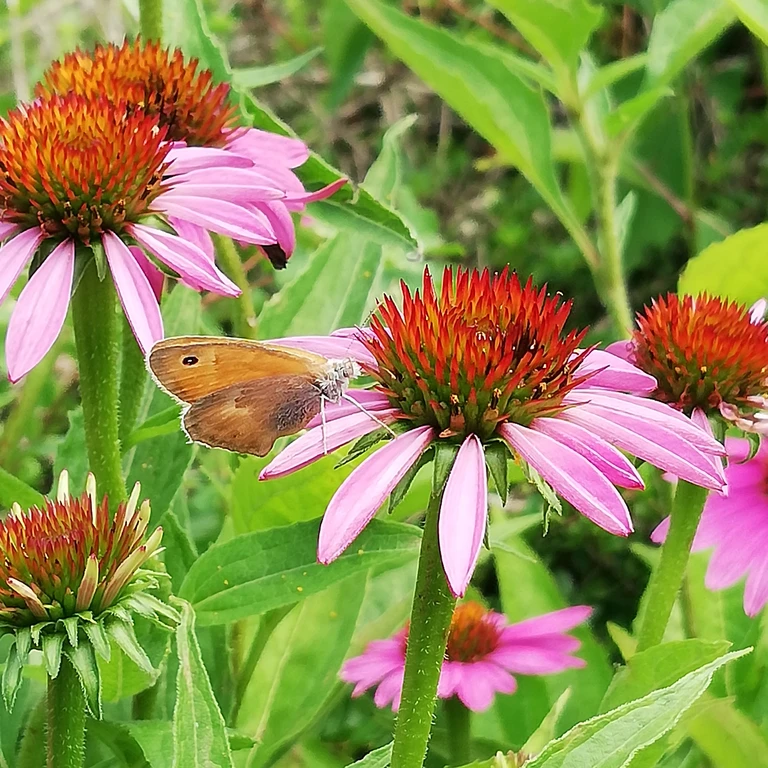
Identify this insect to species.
Coenonympha pamphilus
